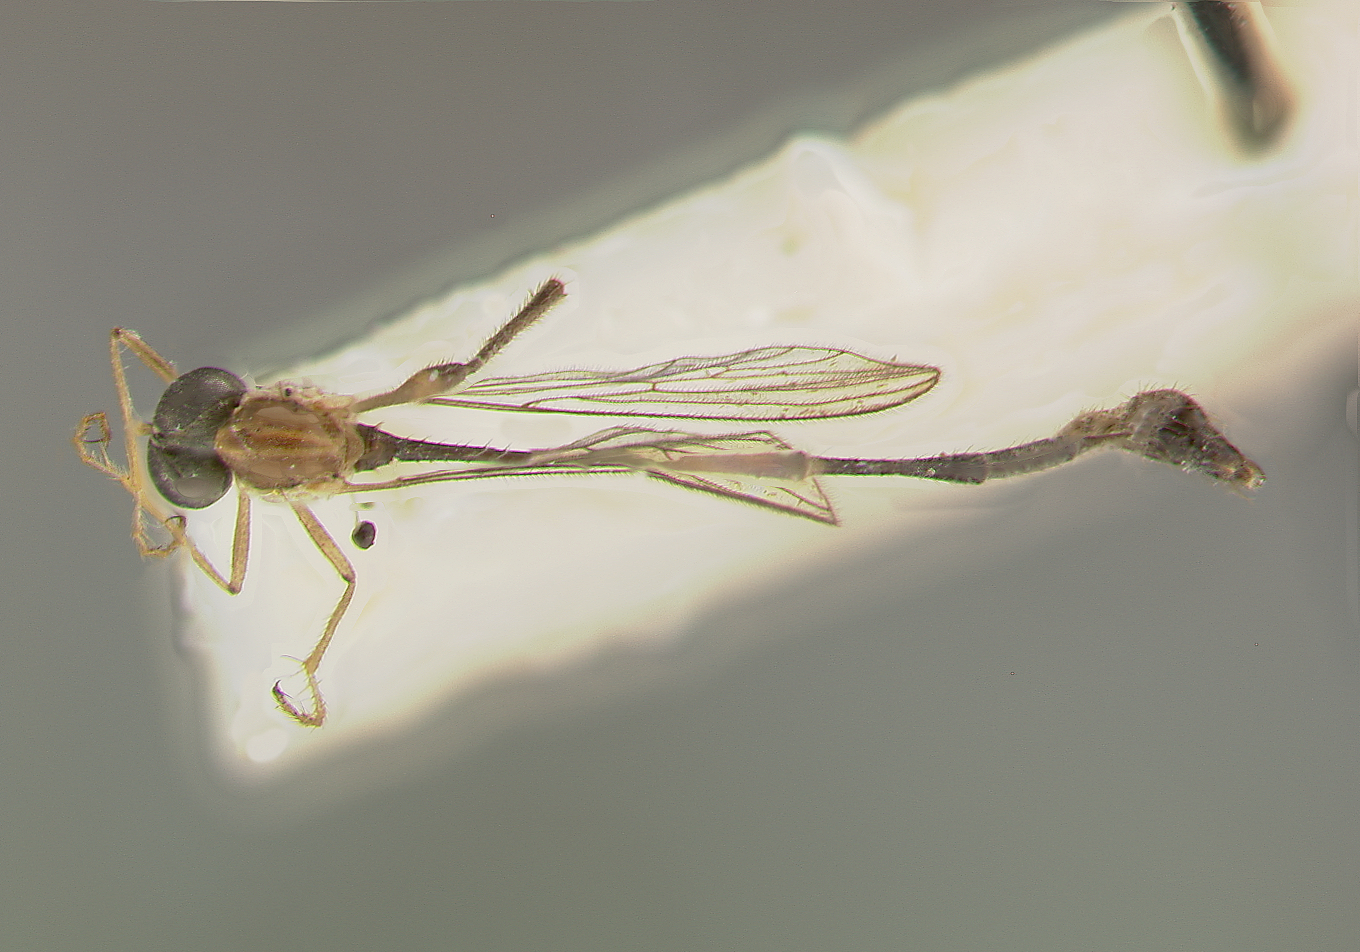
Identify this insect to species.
Schildia microthorax
